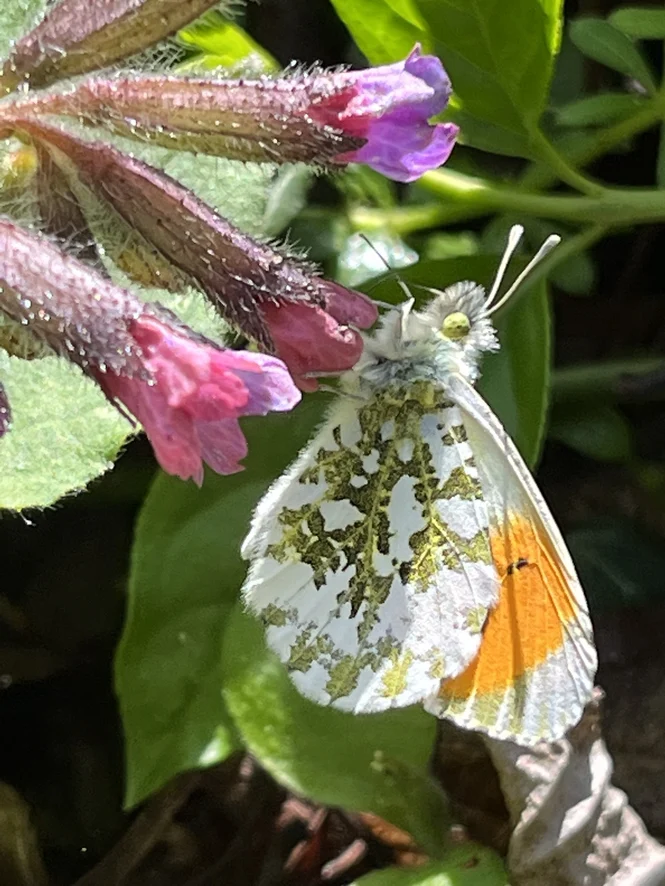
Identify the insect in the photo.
Anthocharis cardamines
